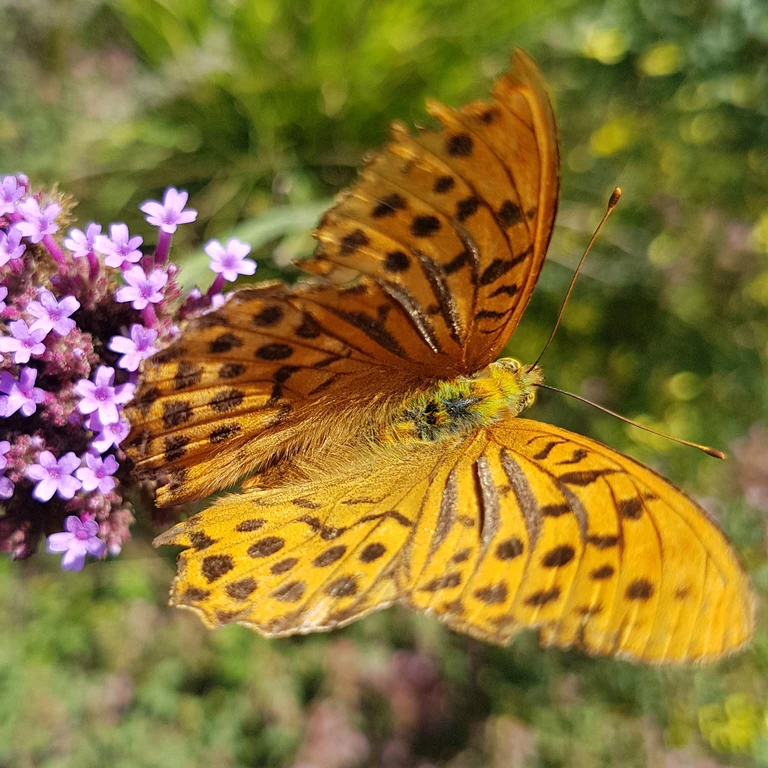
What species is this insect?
Argynnis paphia
